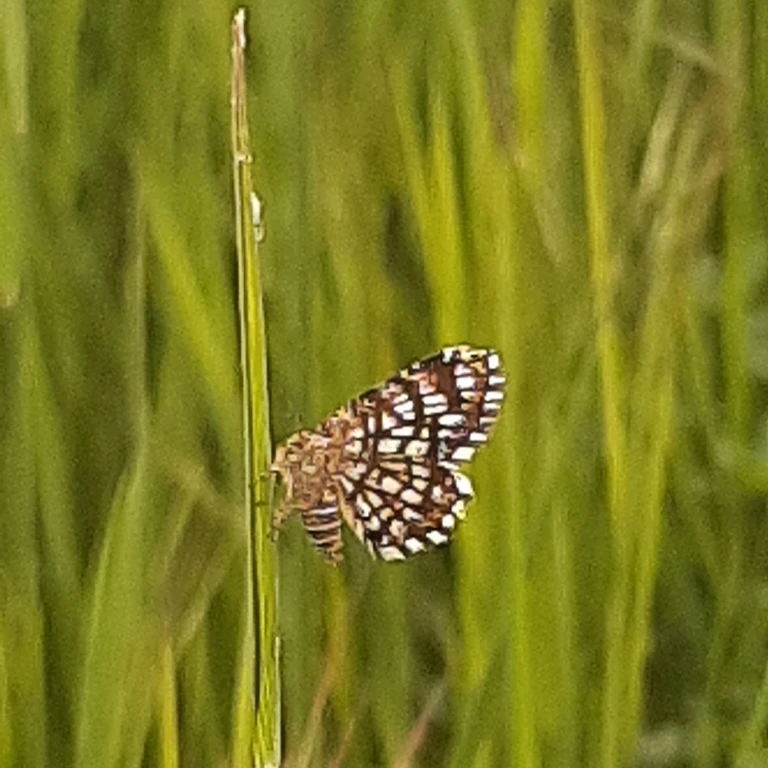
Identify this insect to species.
Chiasmia clathrata
